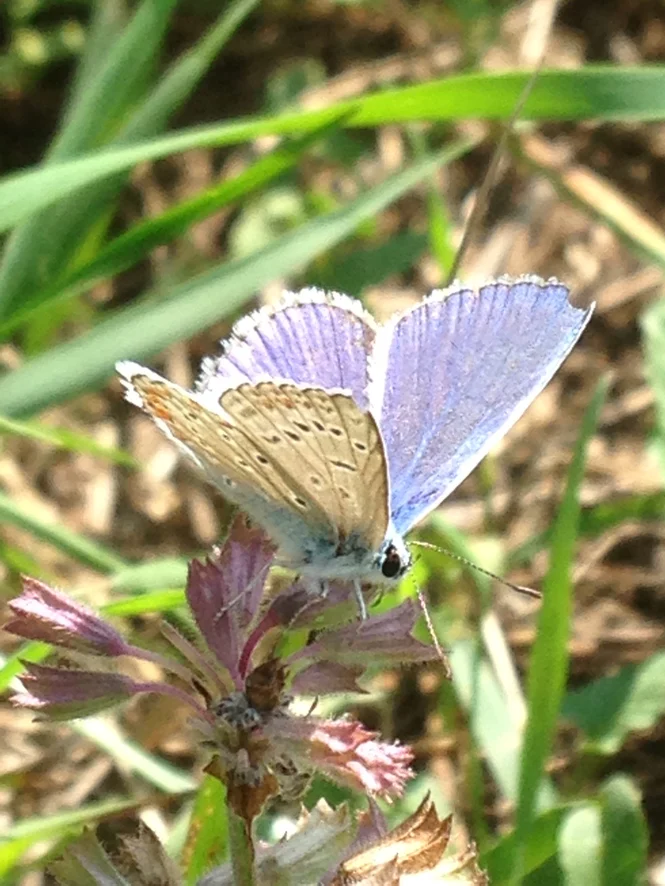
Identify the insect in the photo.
Polyommatus icarus
